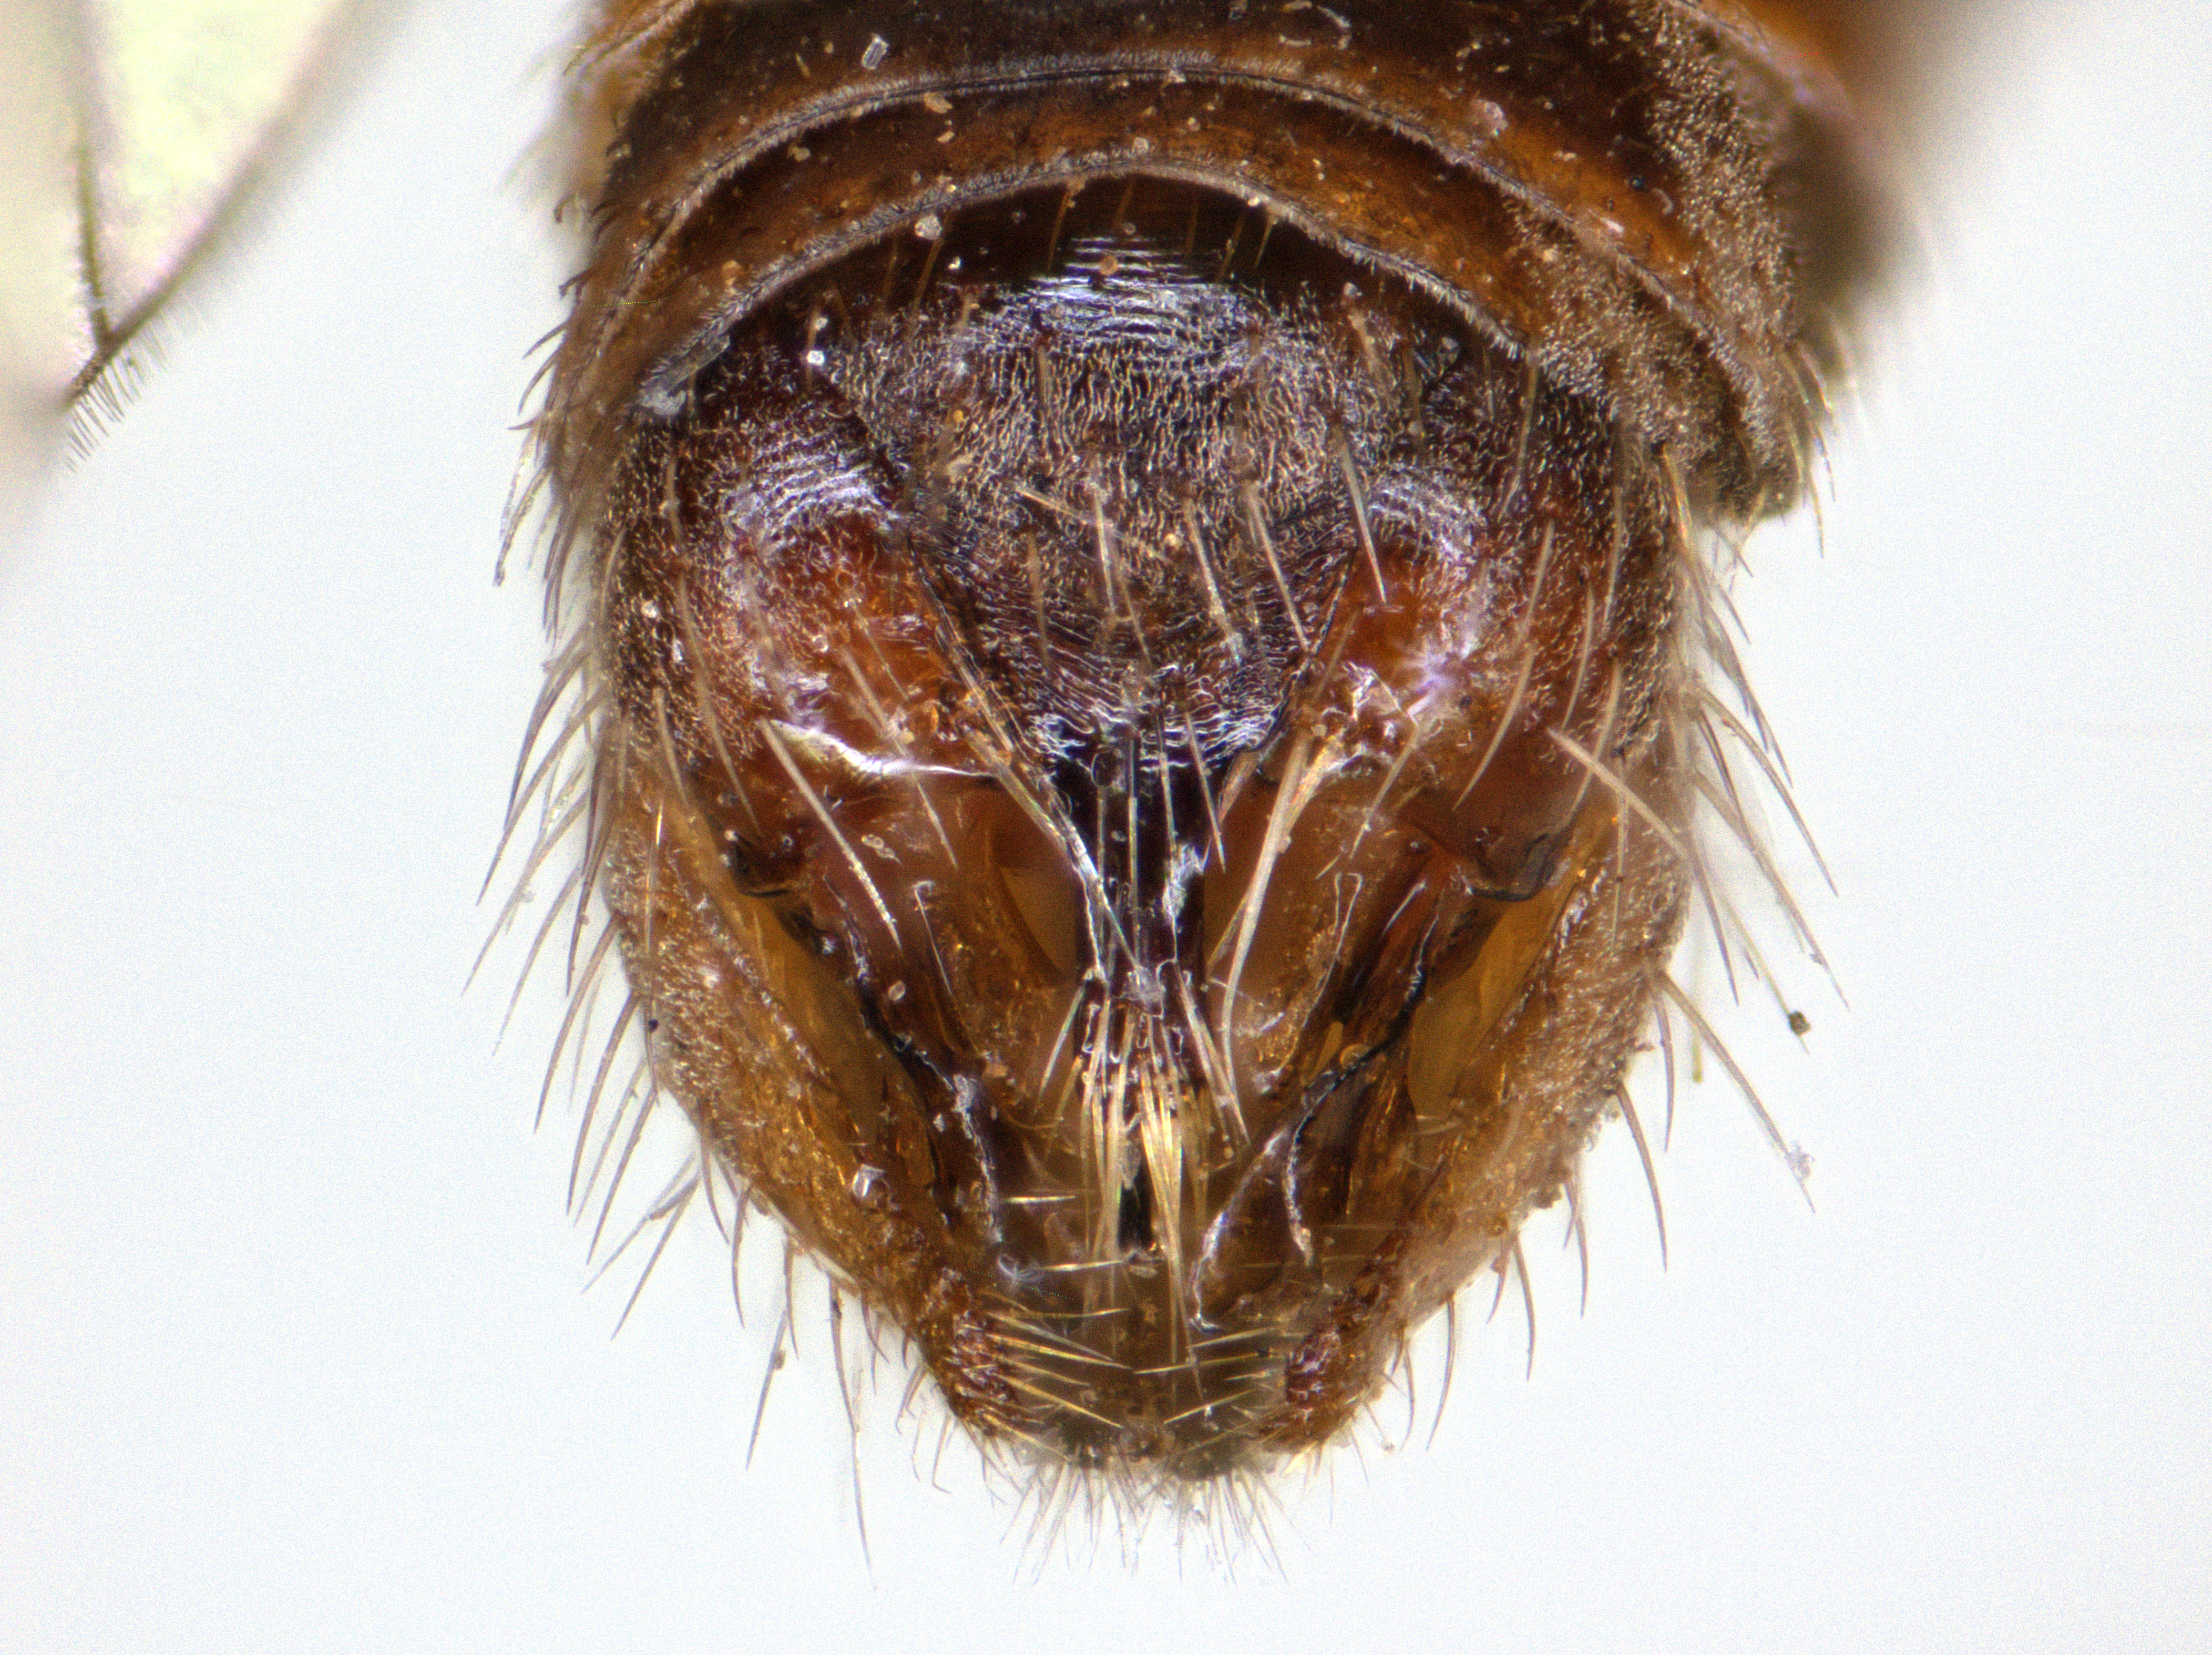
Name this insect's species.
Microphontes ericfisheri
